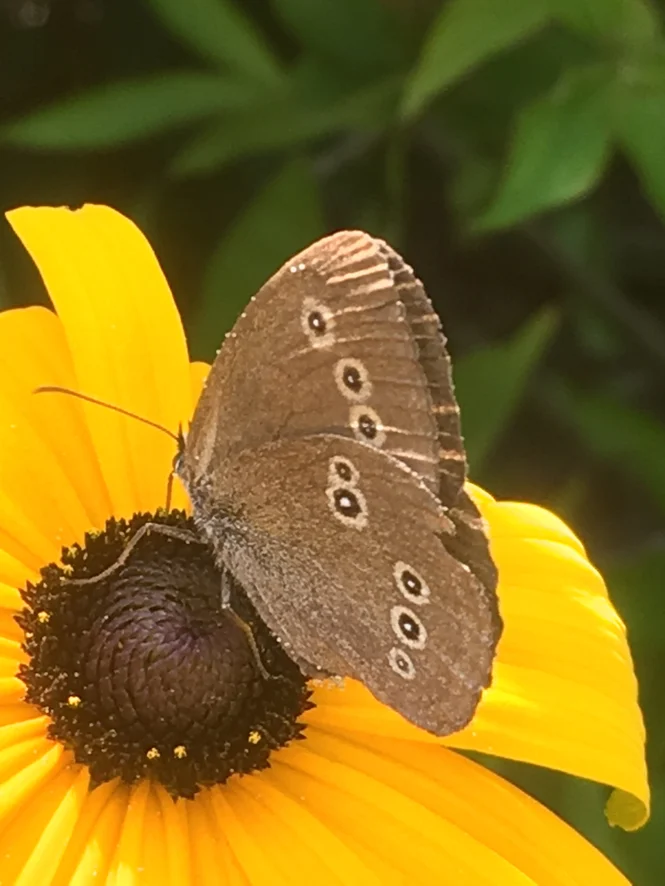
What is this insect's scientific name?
Aphantopus hyperantus
